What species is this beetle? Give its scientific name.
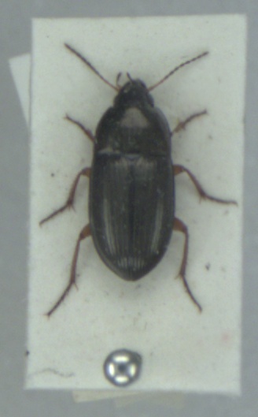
Amara familiaris
